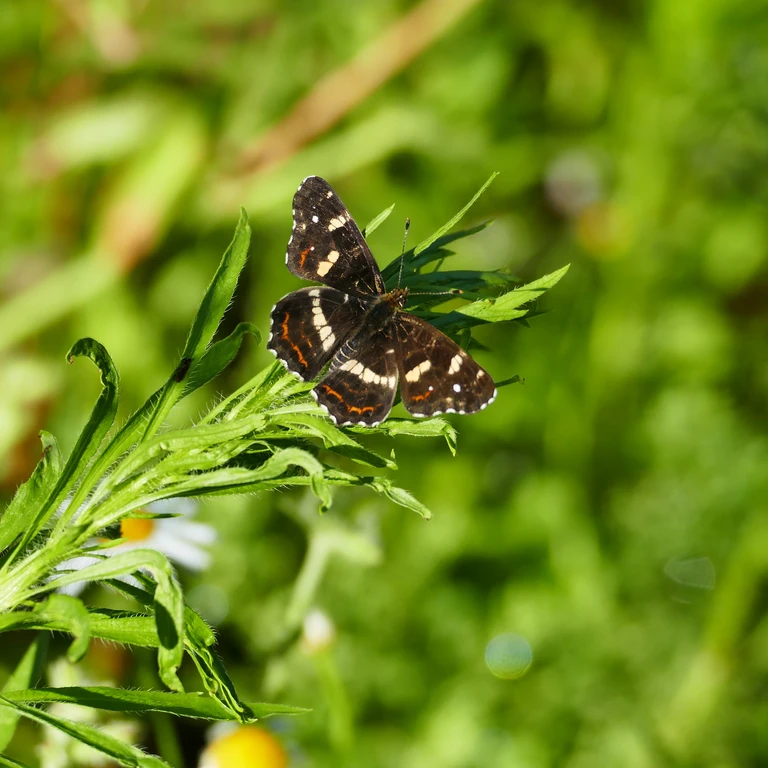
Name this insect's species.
Araschnia levana
